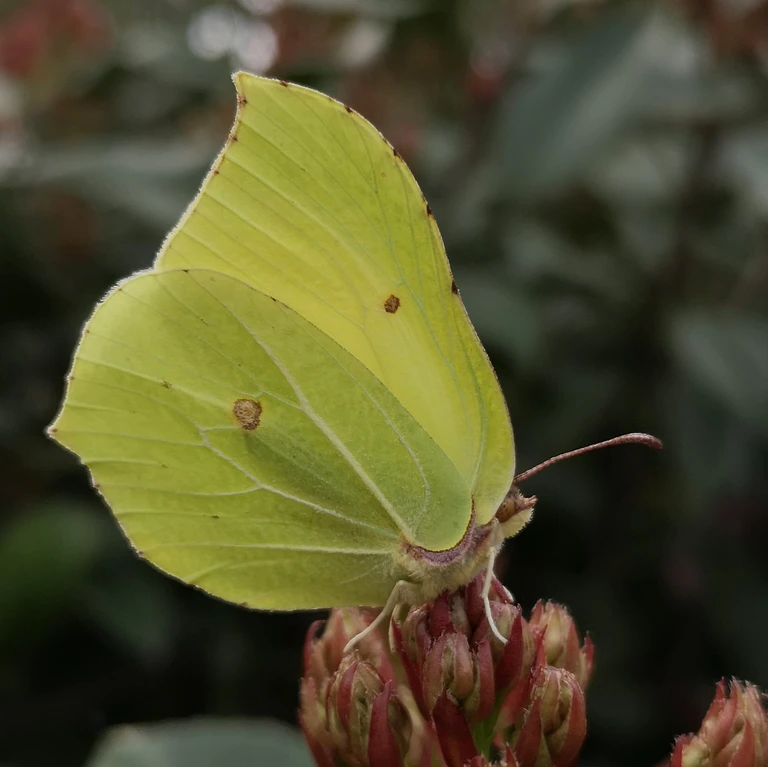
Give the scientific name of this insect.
Gonepteryx rhamni
